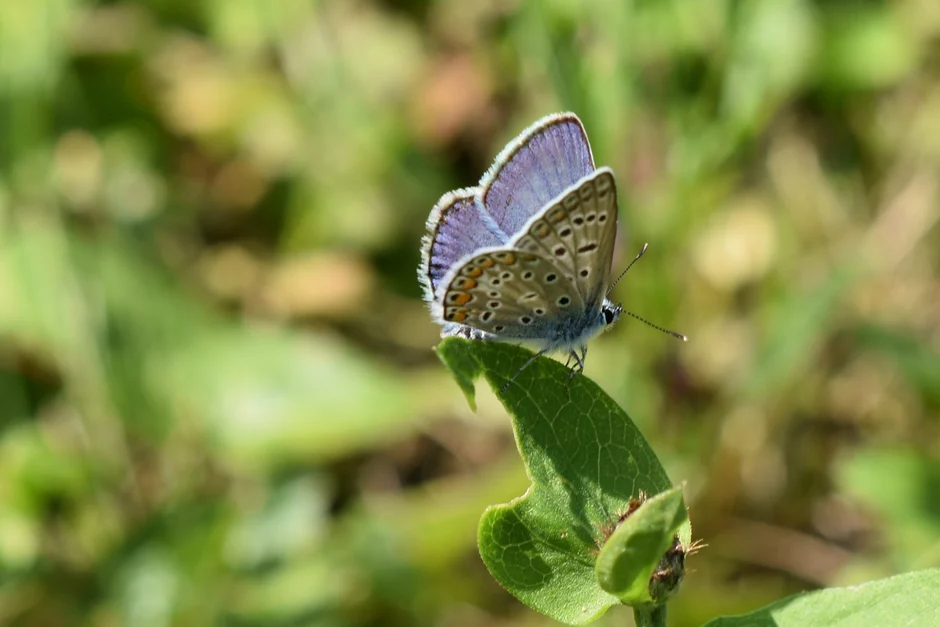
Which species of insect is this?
Polyommatus icarus
